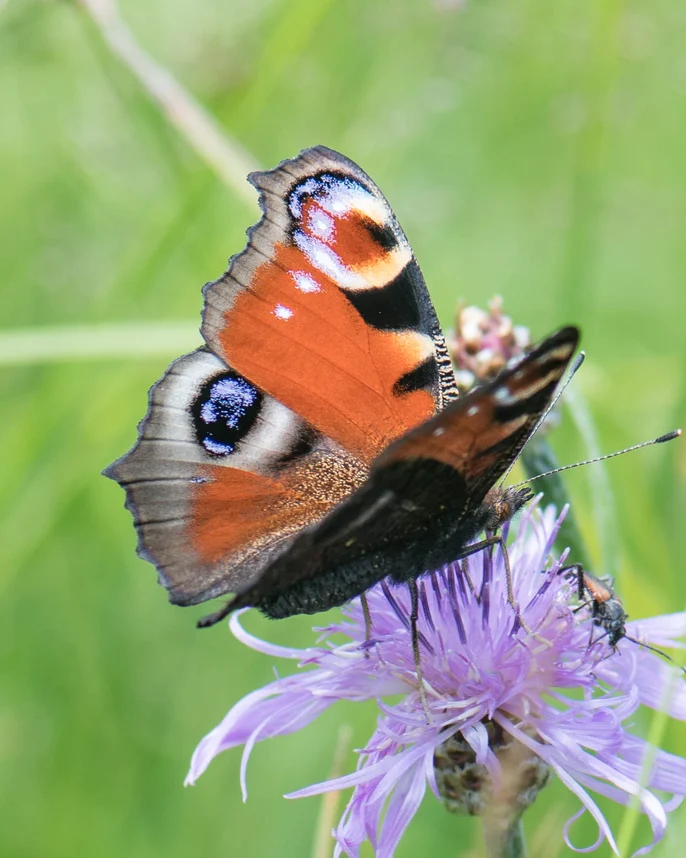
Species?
Aglais io
